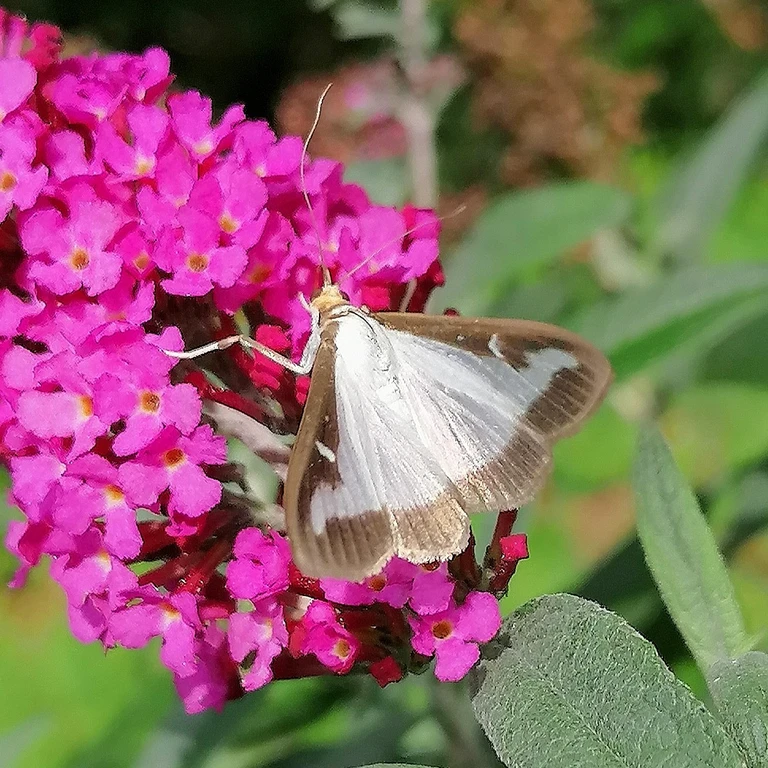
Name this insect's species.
Cydalima perspectalis
